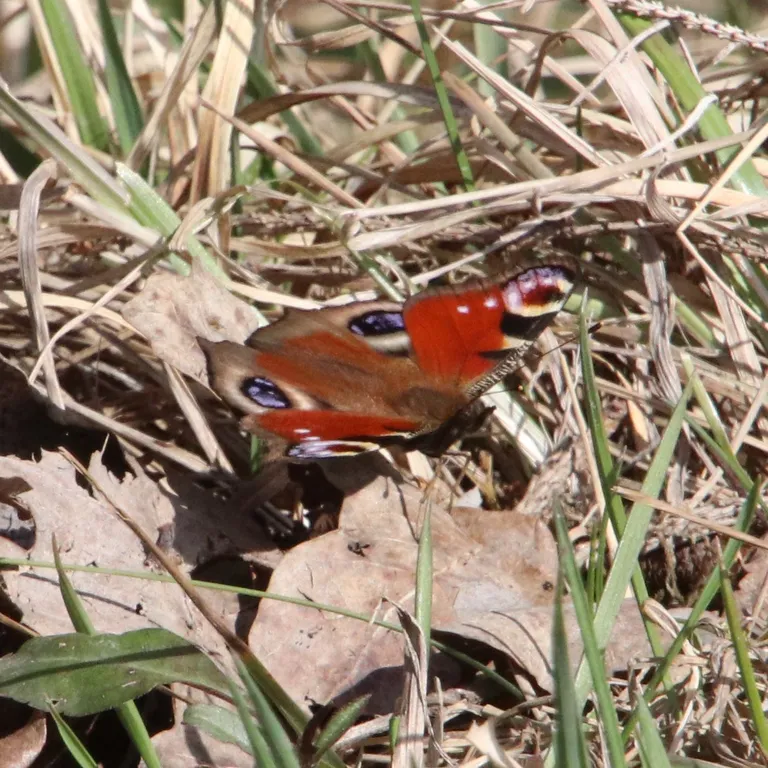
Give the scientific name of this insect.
Aglais io
